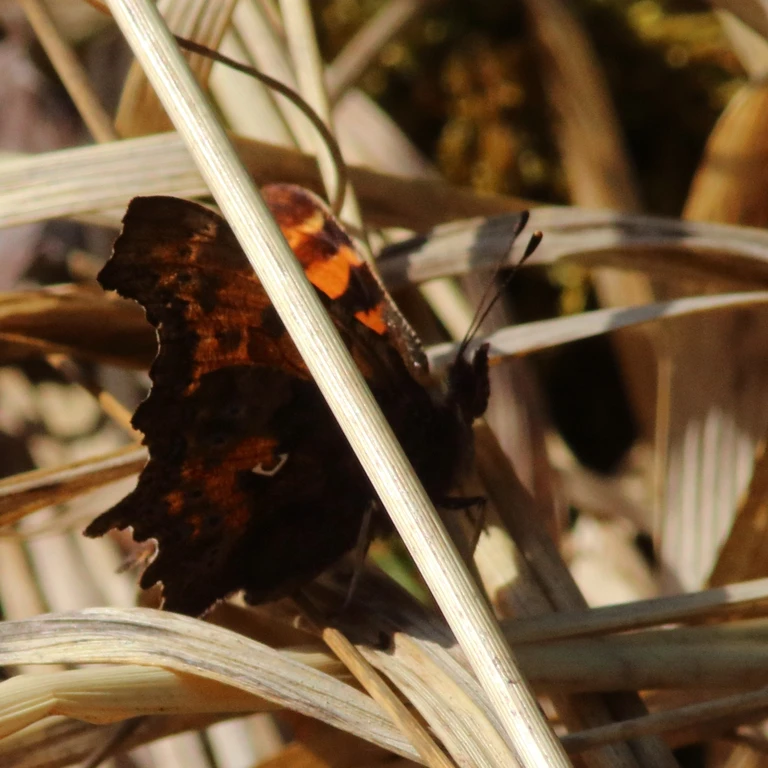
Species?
Polygonia c-album
